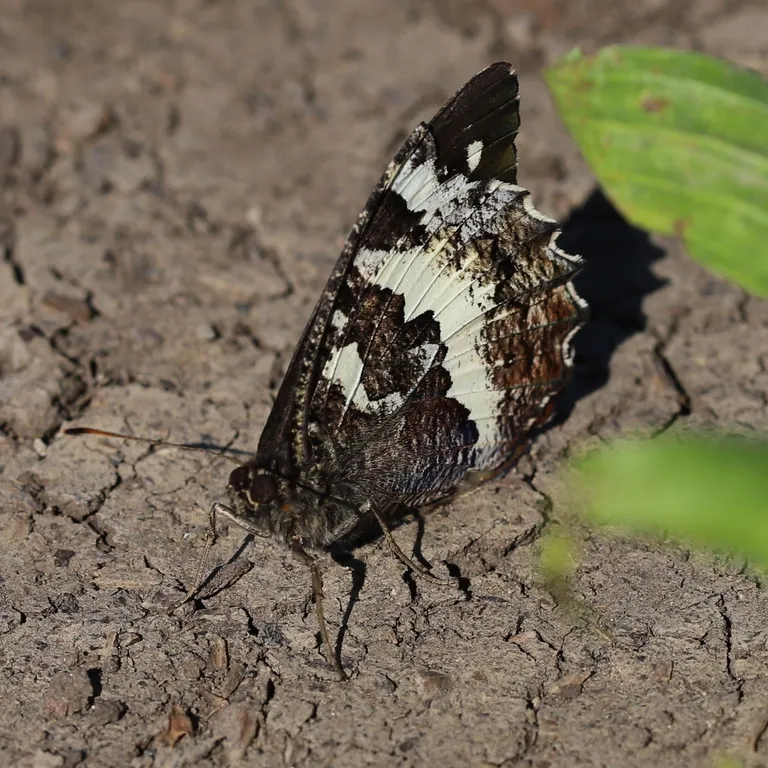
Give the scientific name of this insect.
Brintesia circe
